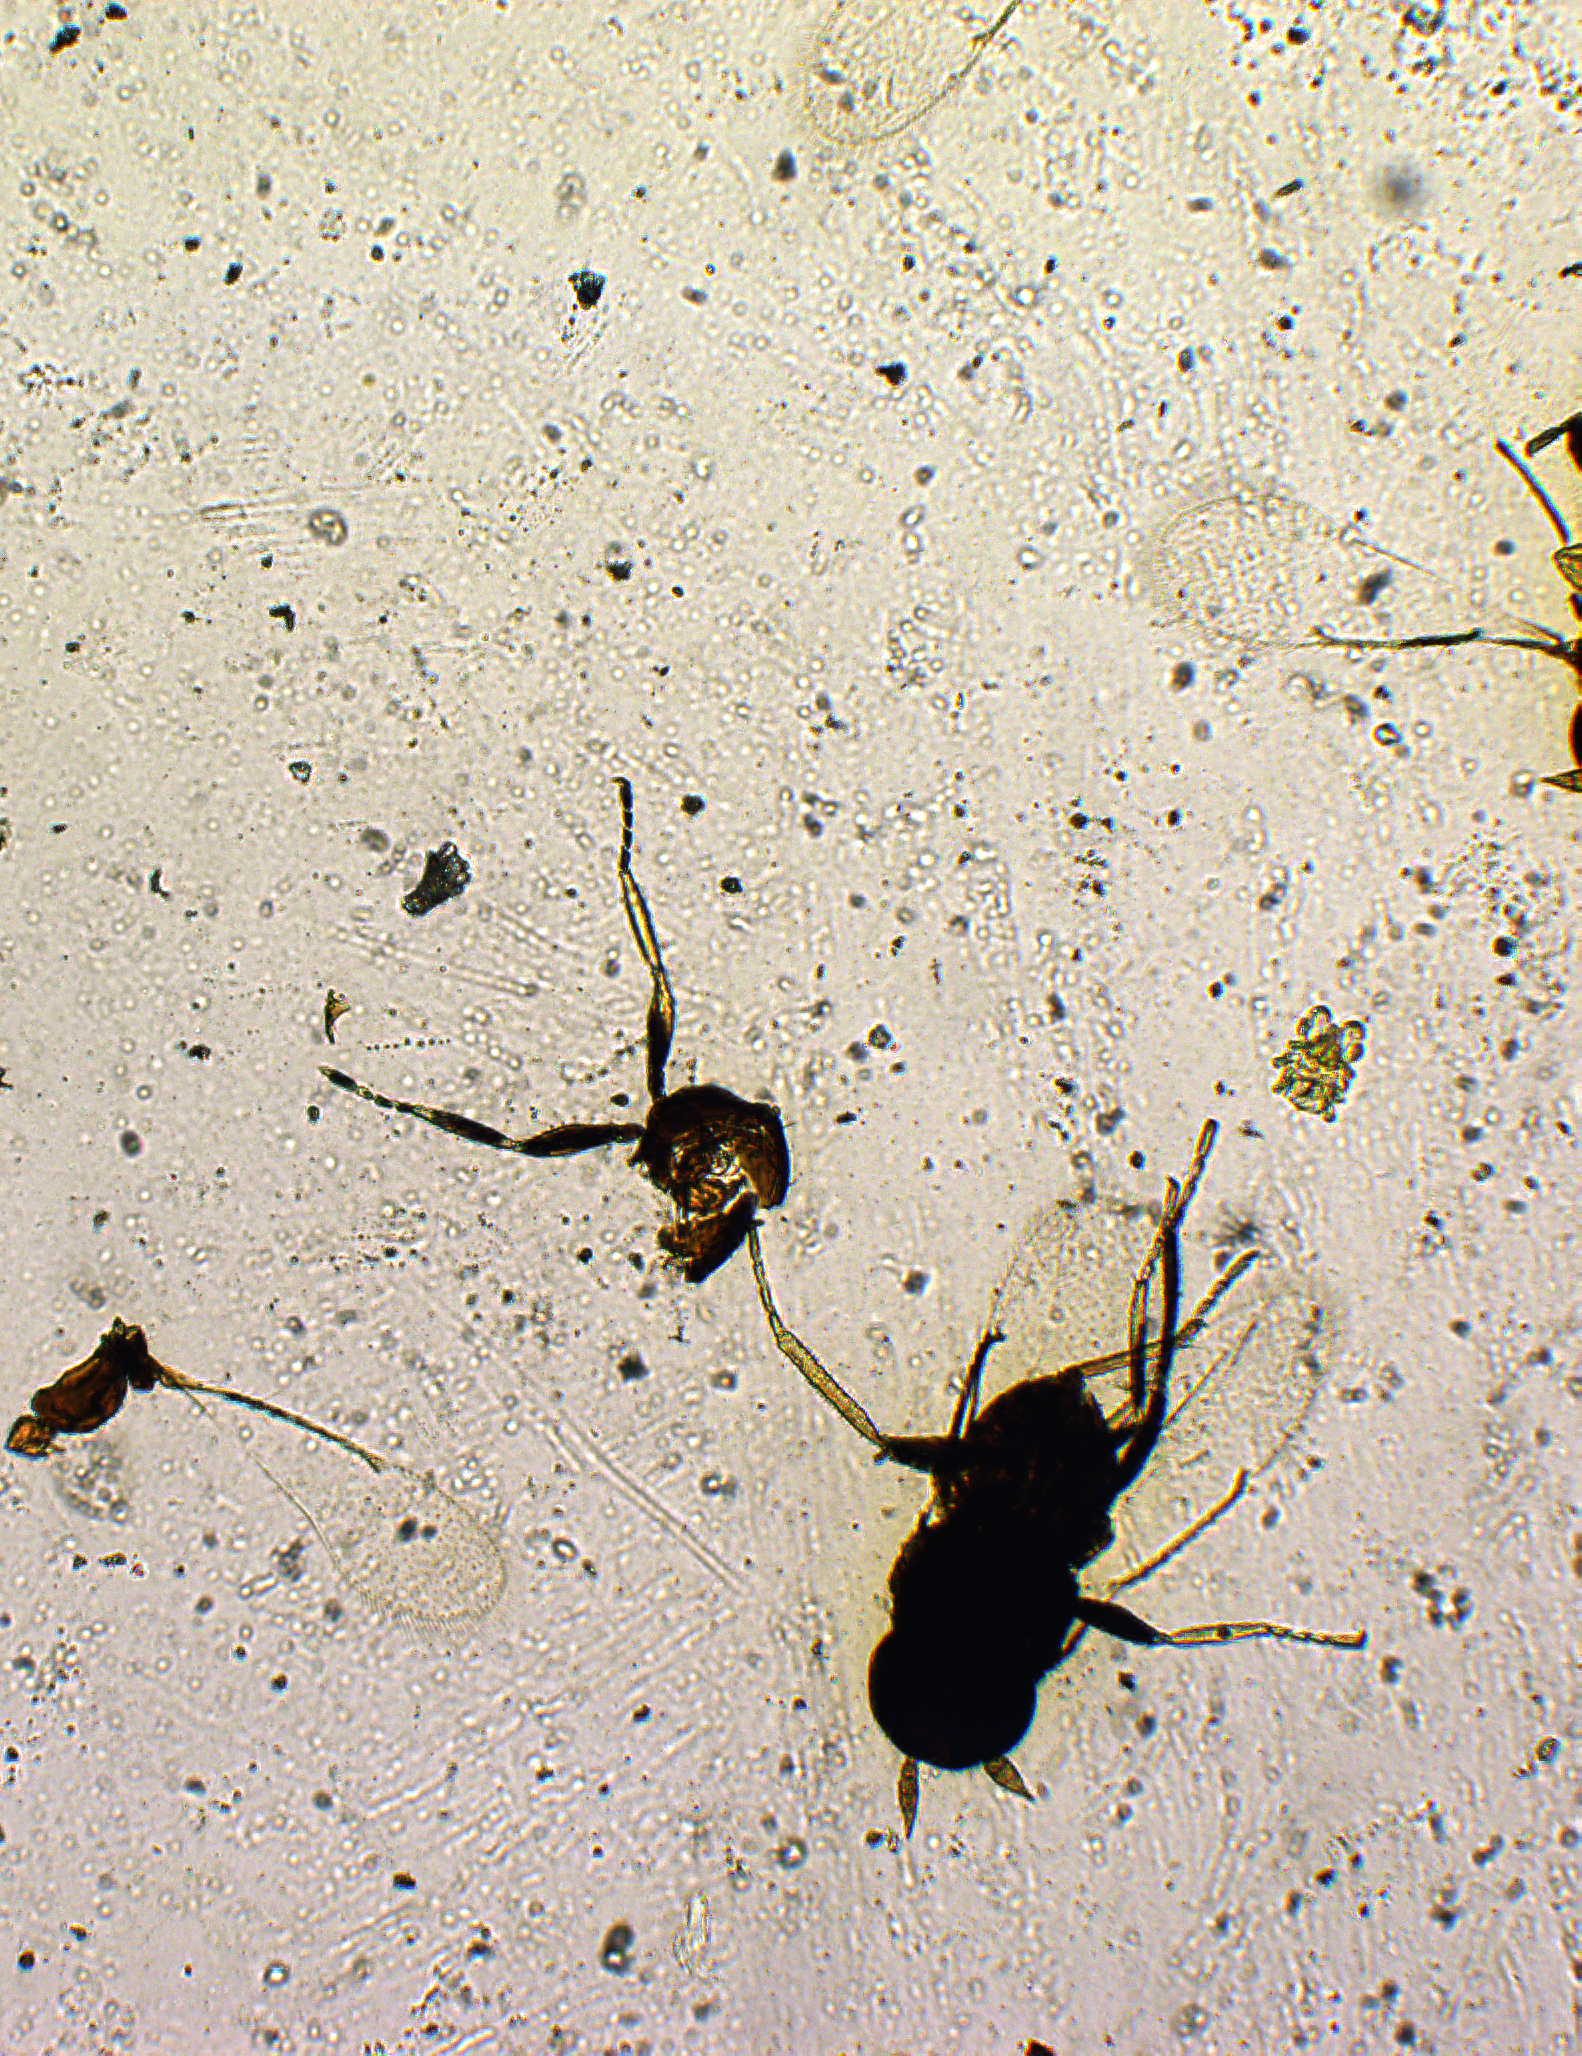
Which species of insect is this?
Cardiogaster hyalina
